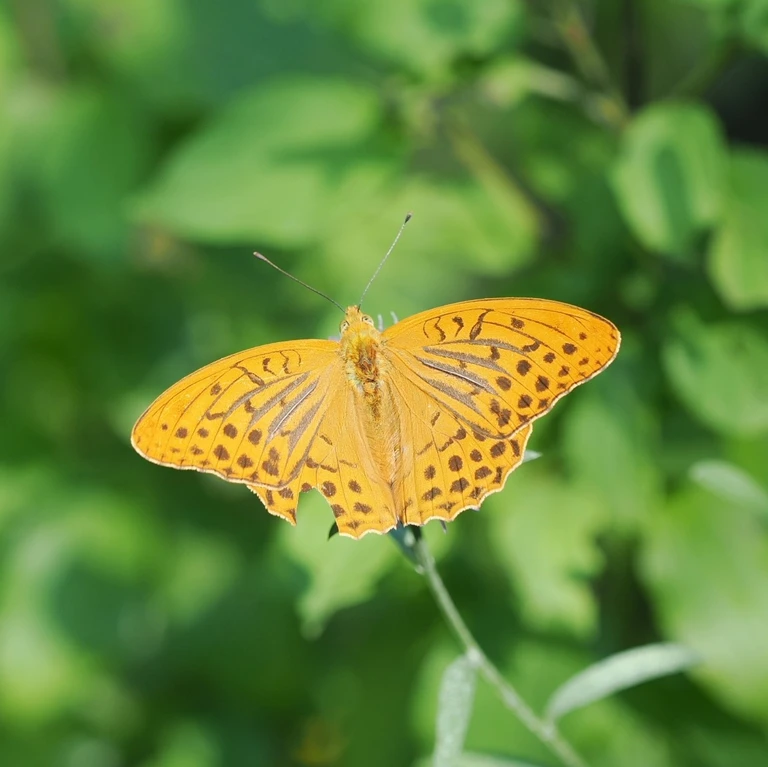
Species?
Argynnis paphia
